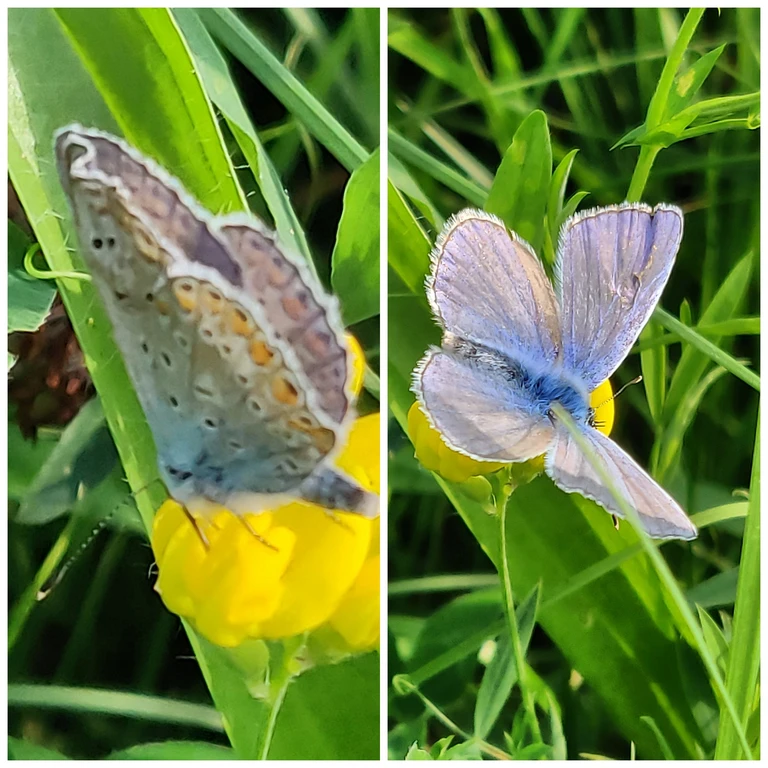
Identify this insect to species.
Polyommatus icarus
